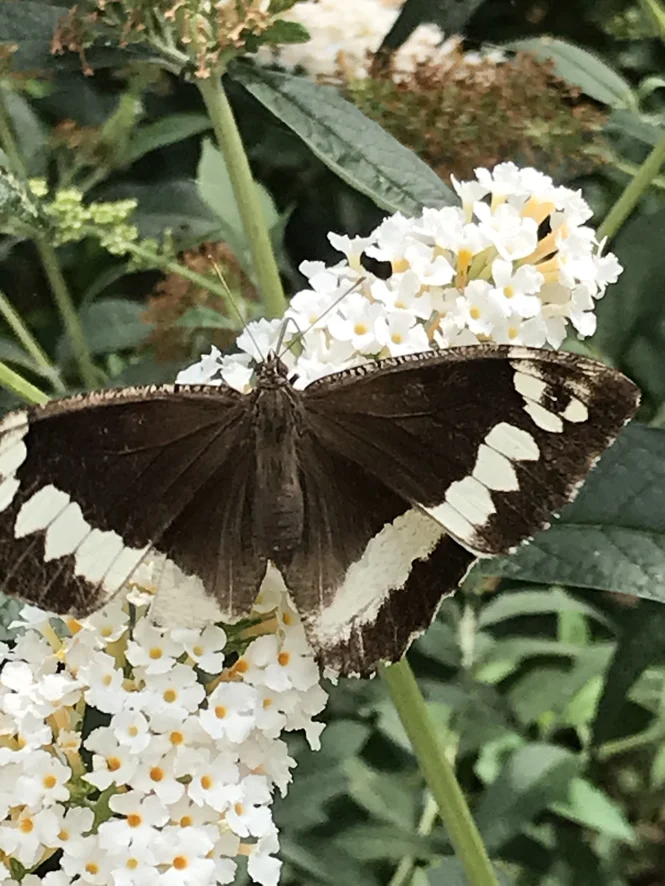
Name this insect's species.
Brintesia circe
